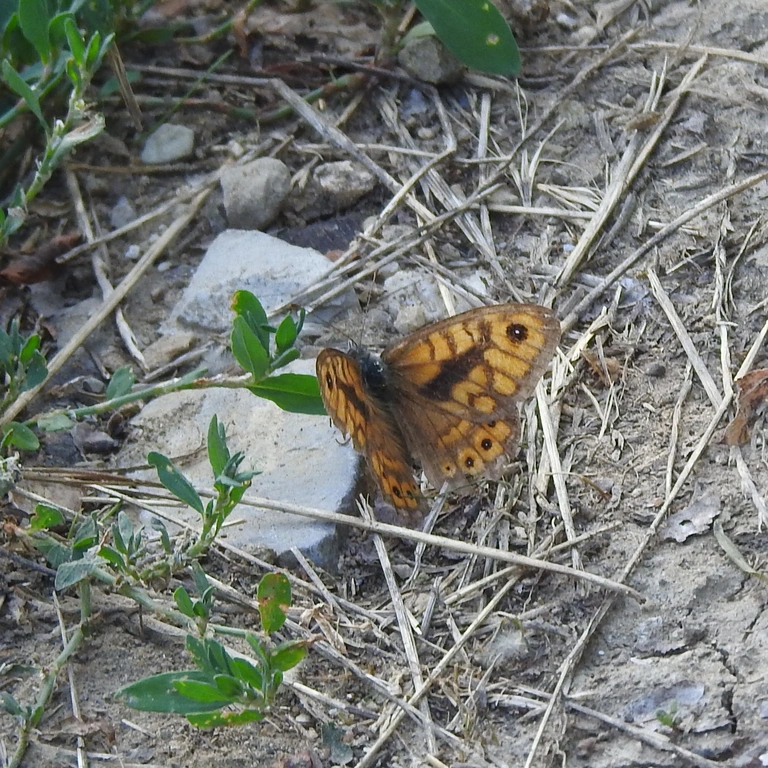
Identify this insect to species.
Lasiommata megera (also Pararge megera)
